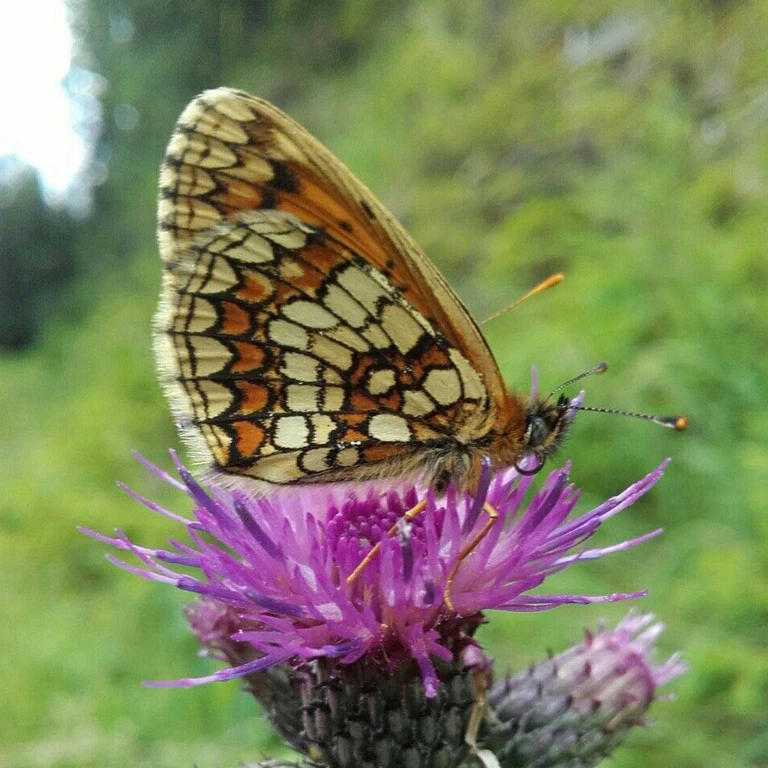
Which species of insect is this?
Melitaea athalia
